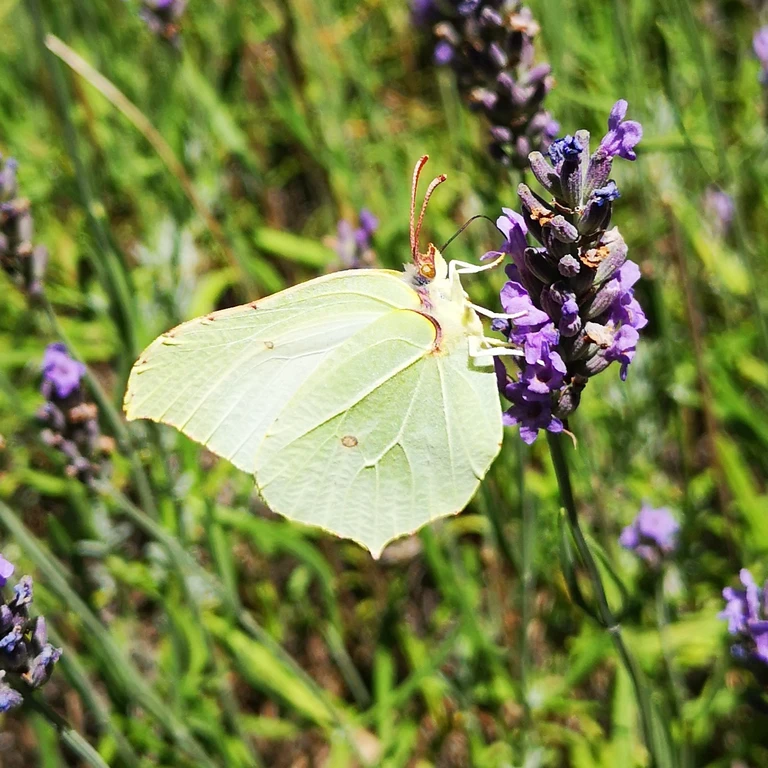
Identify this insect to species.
Gonepteryx rhamni
